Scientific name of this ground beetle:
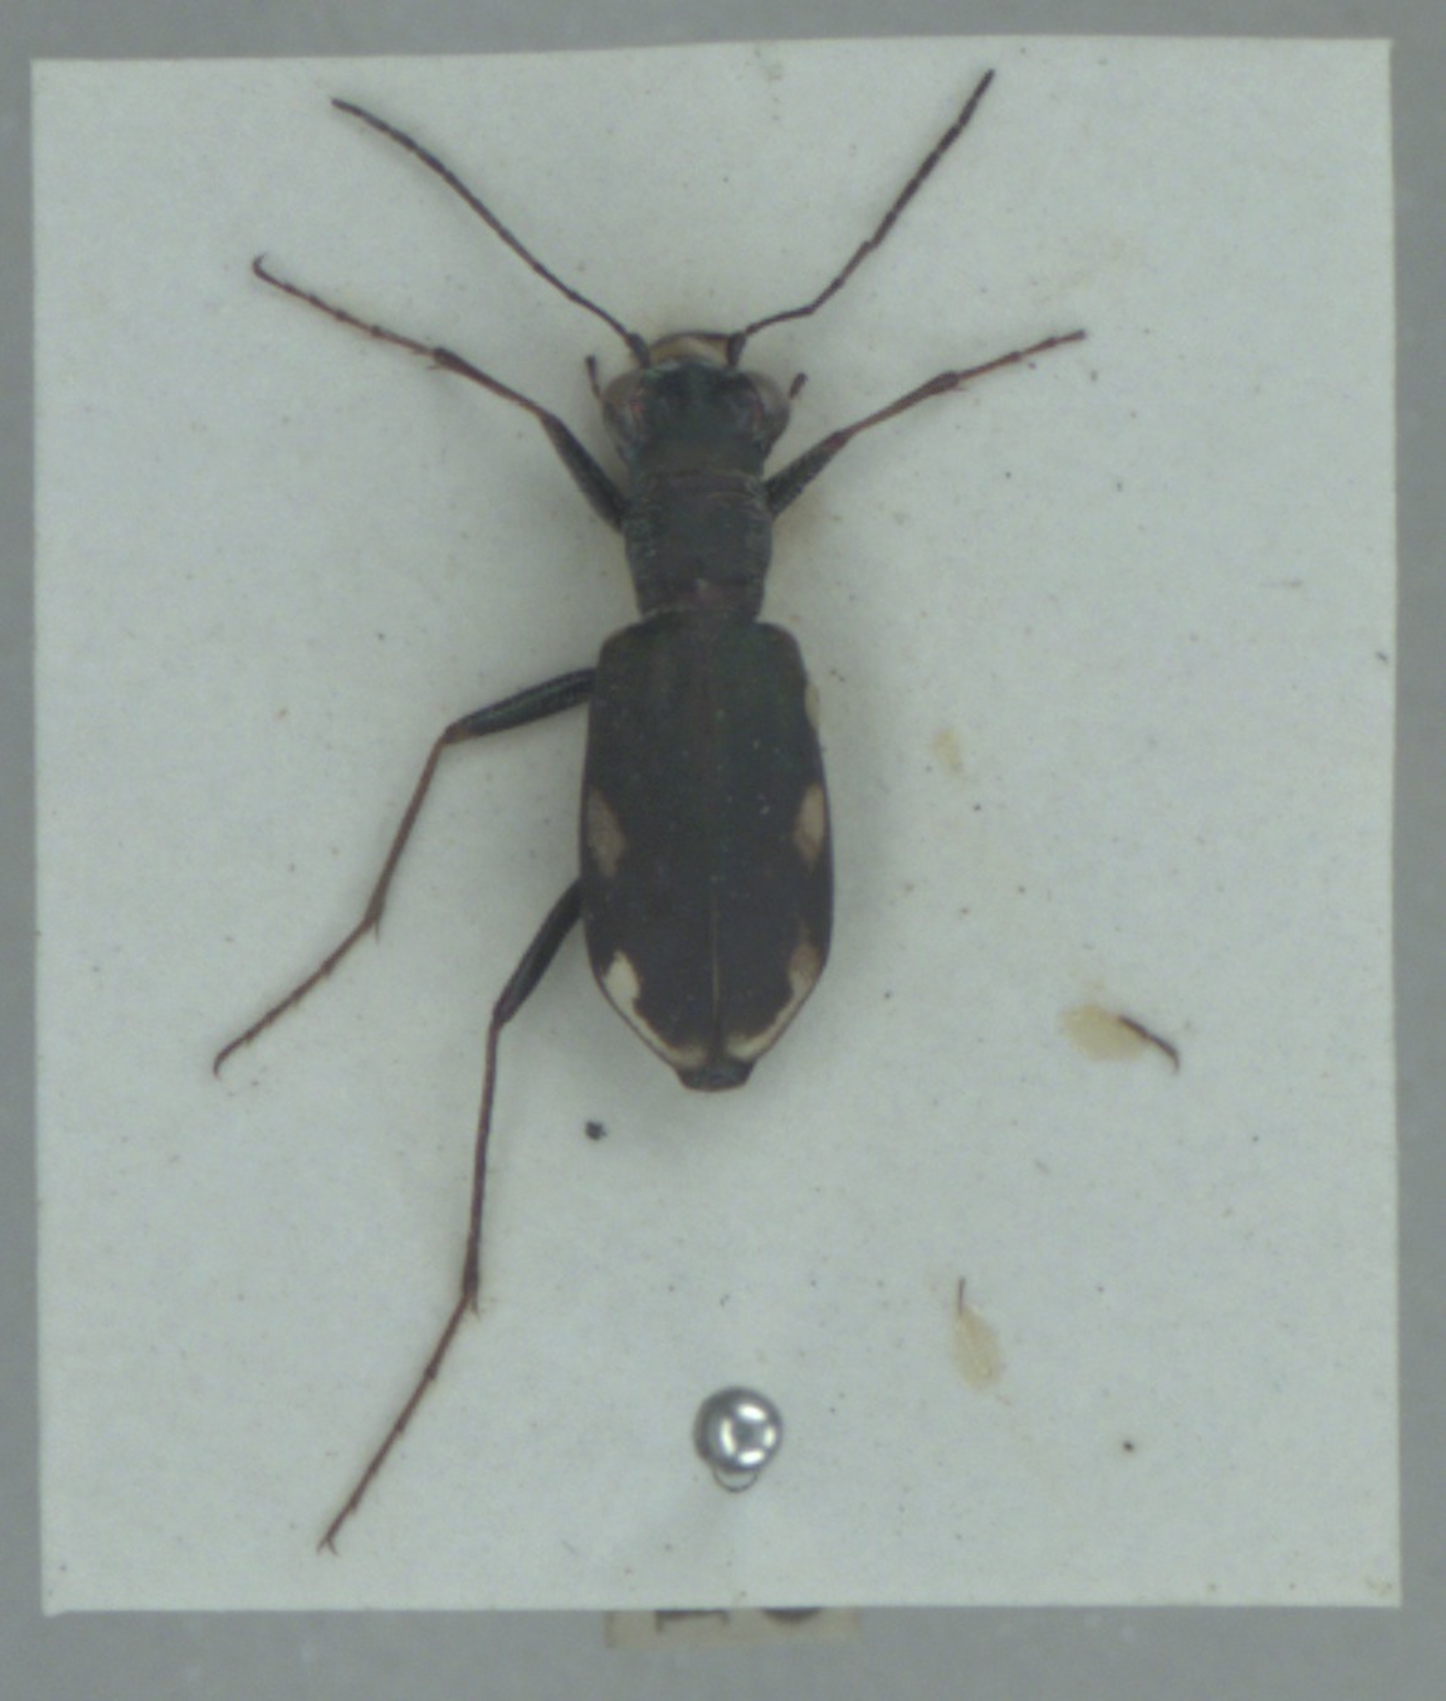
Cylindera germanica
